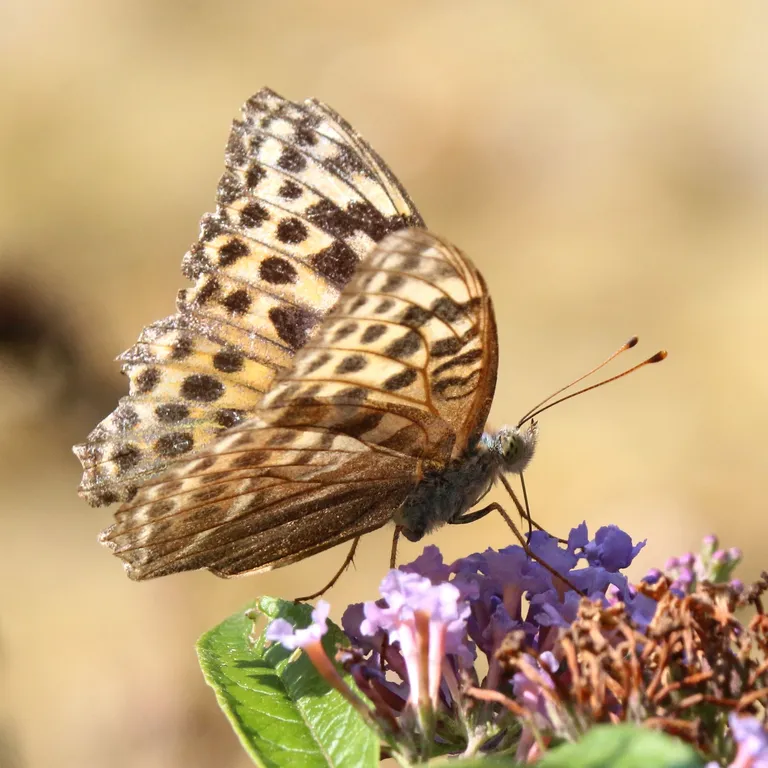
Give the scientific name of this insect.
Argynnis paphia
